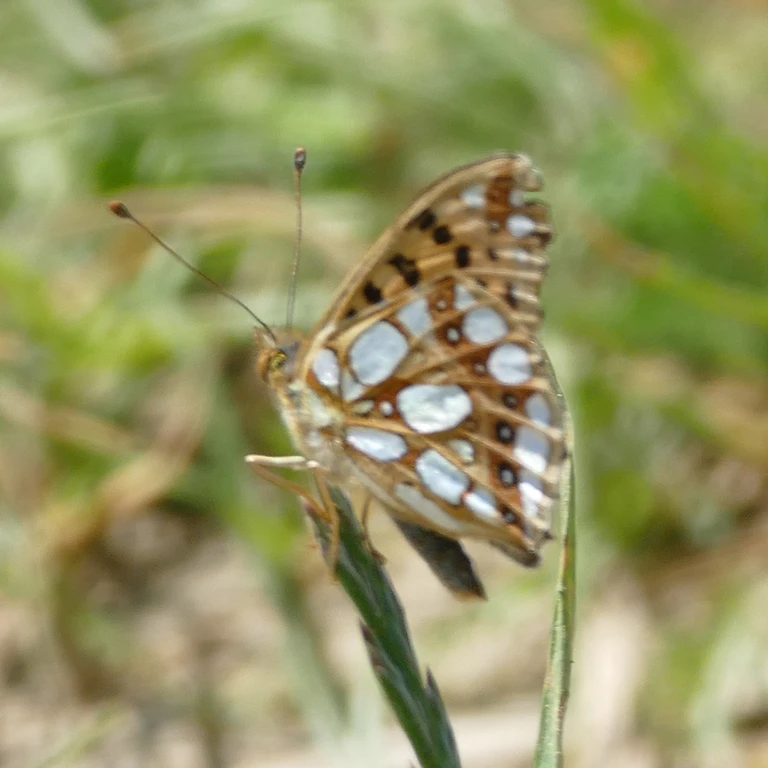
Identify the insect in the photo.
Issoria lathonia
